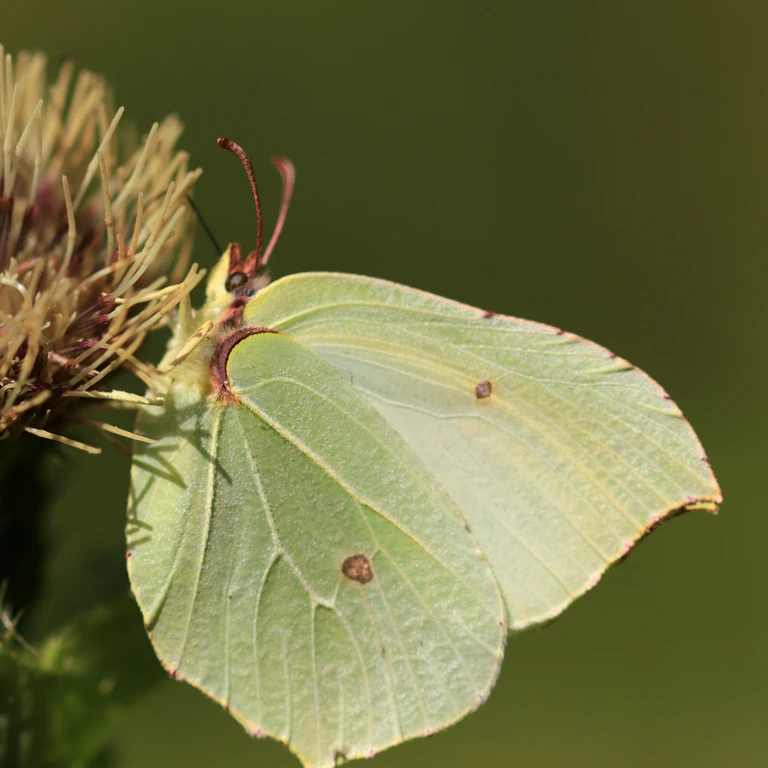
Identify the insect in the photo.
Gonepteryx rhamni
